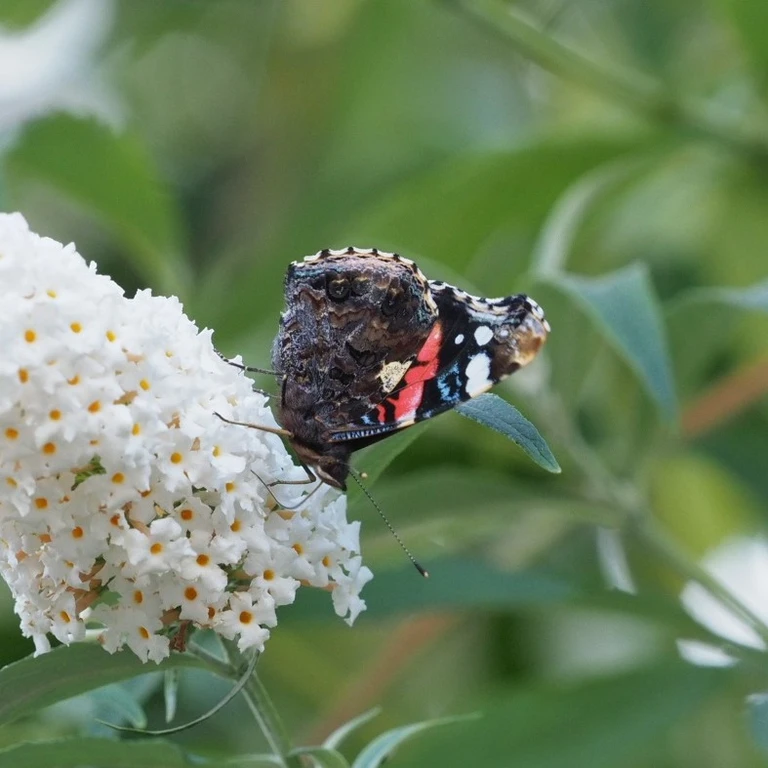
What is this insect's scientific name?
Vanessa atalanta
